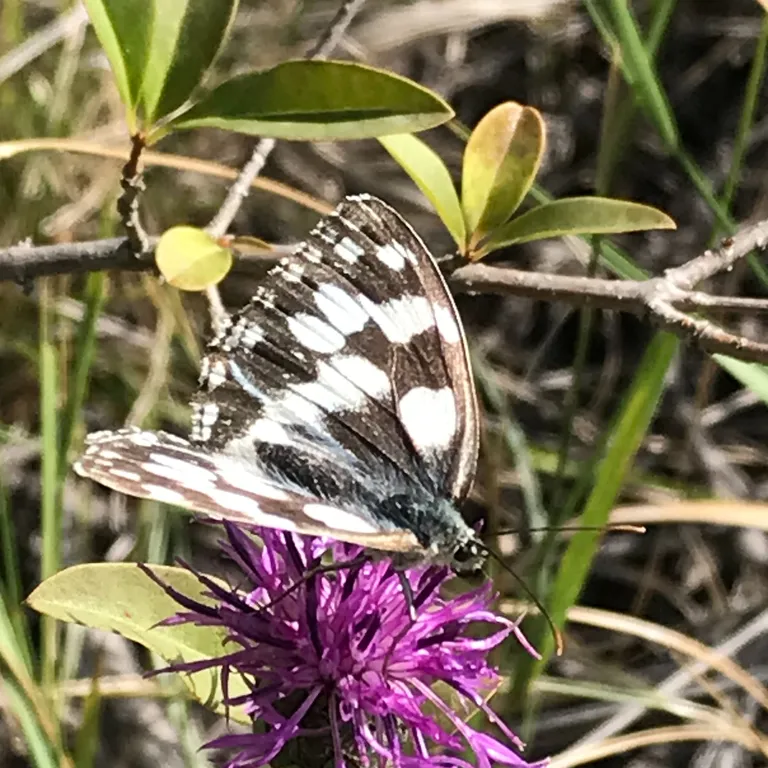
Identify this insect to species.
Melanargia galathea
